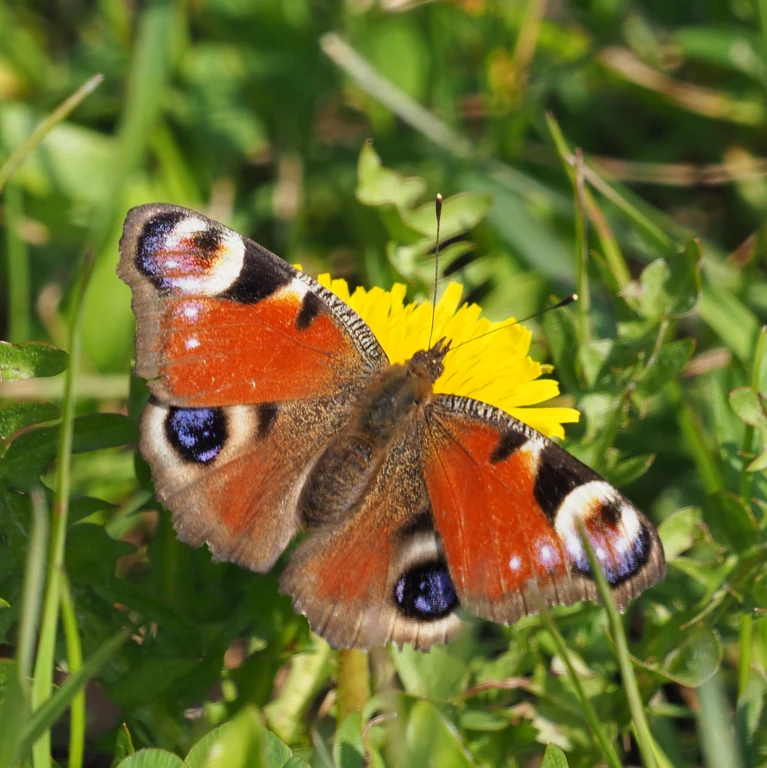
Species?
Aglais io
